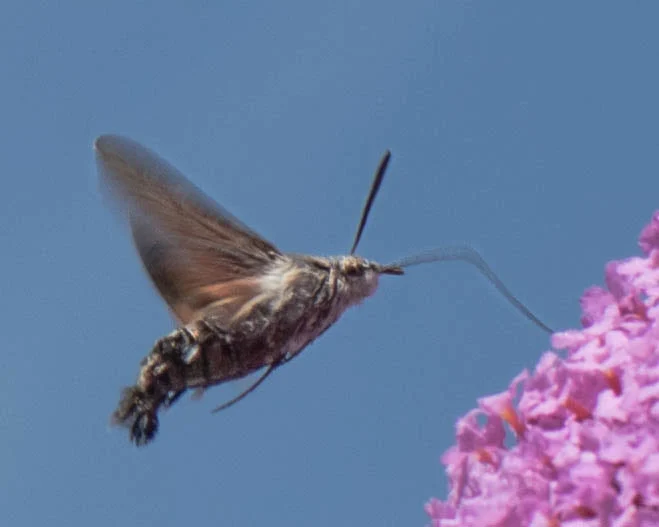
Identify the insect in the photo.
Macroglossum stellatarum
